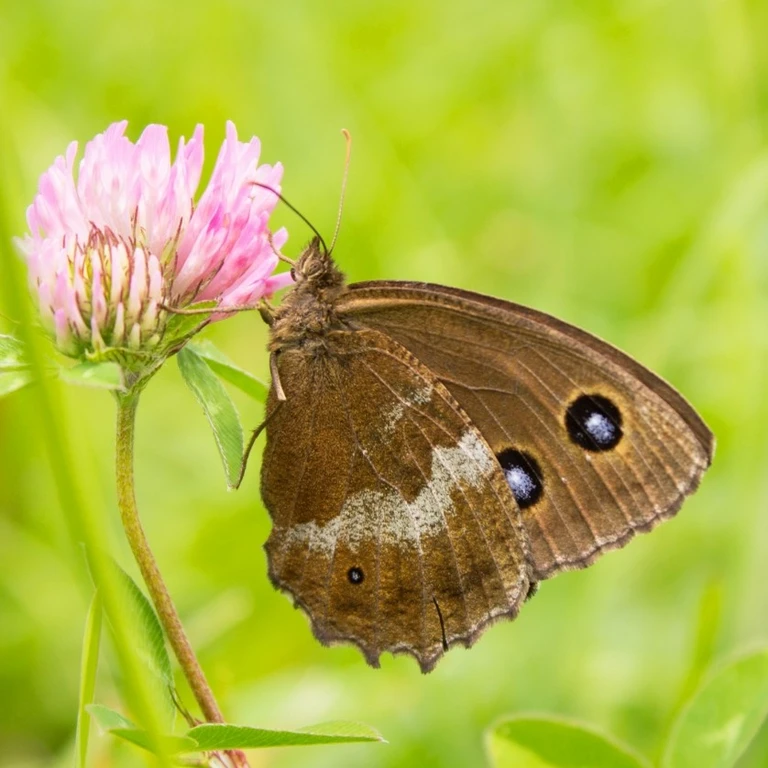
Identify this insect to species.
Minois dryas
